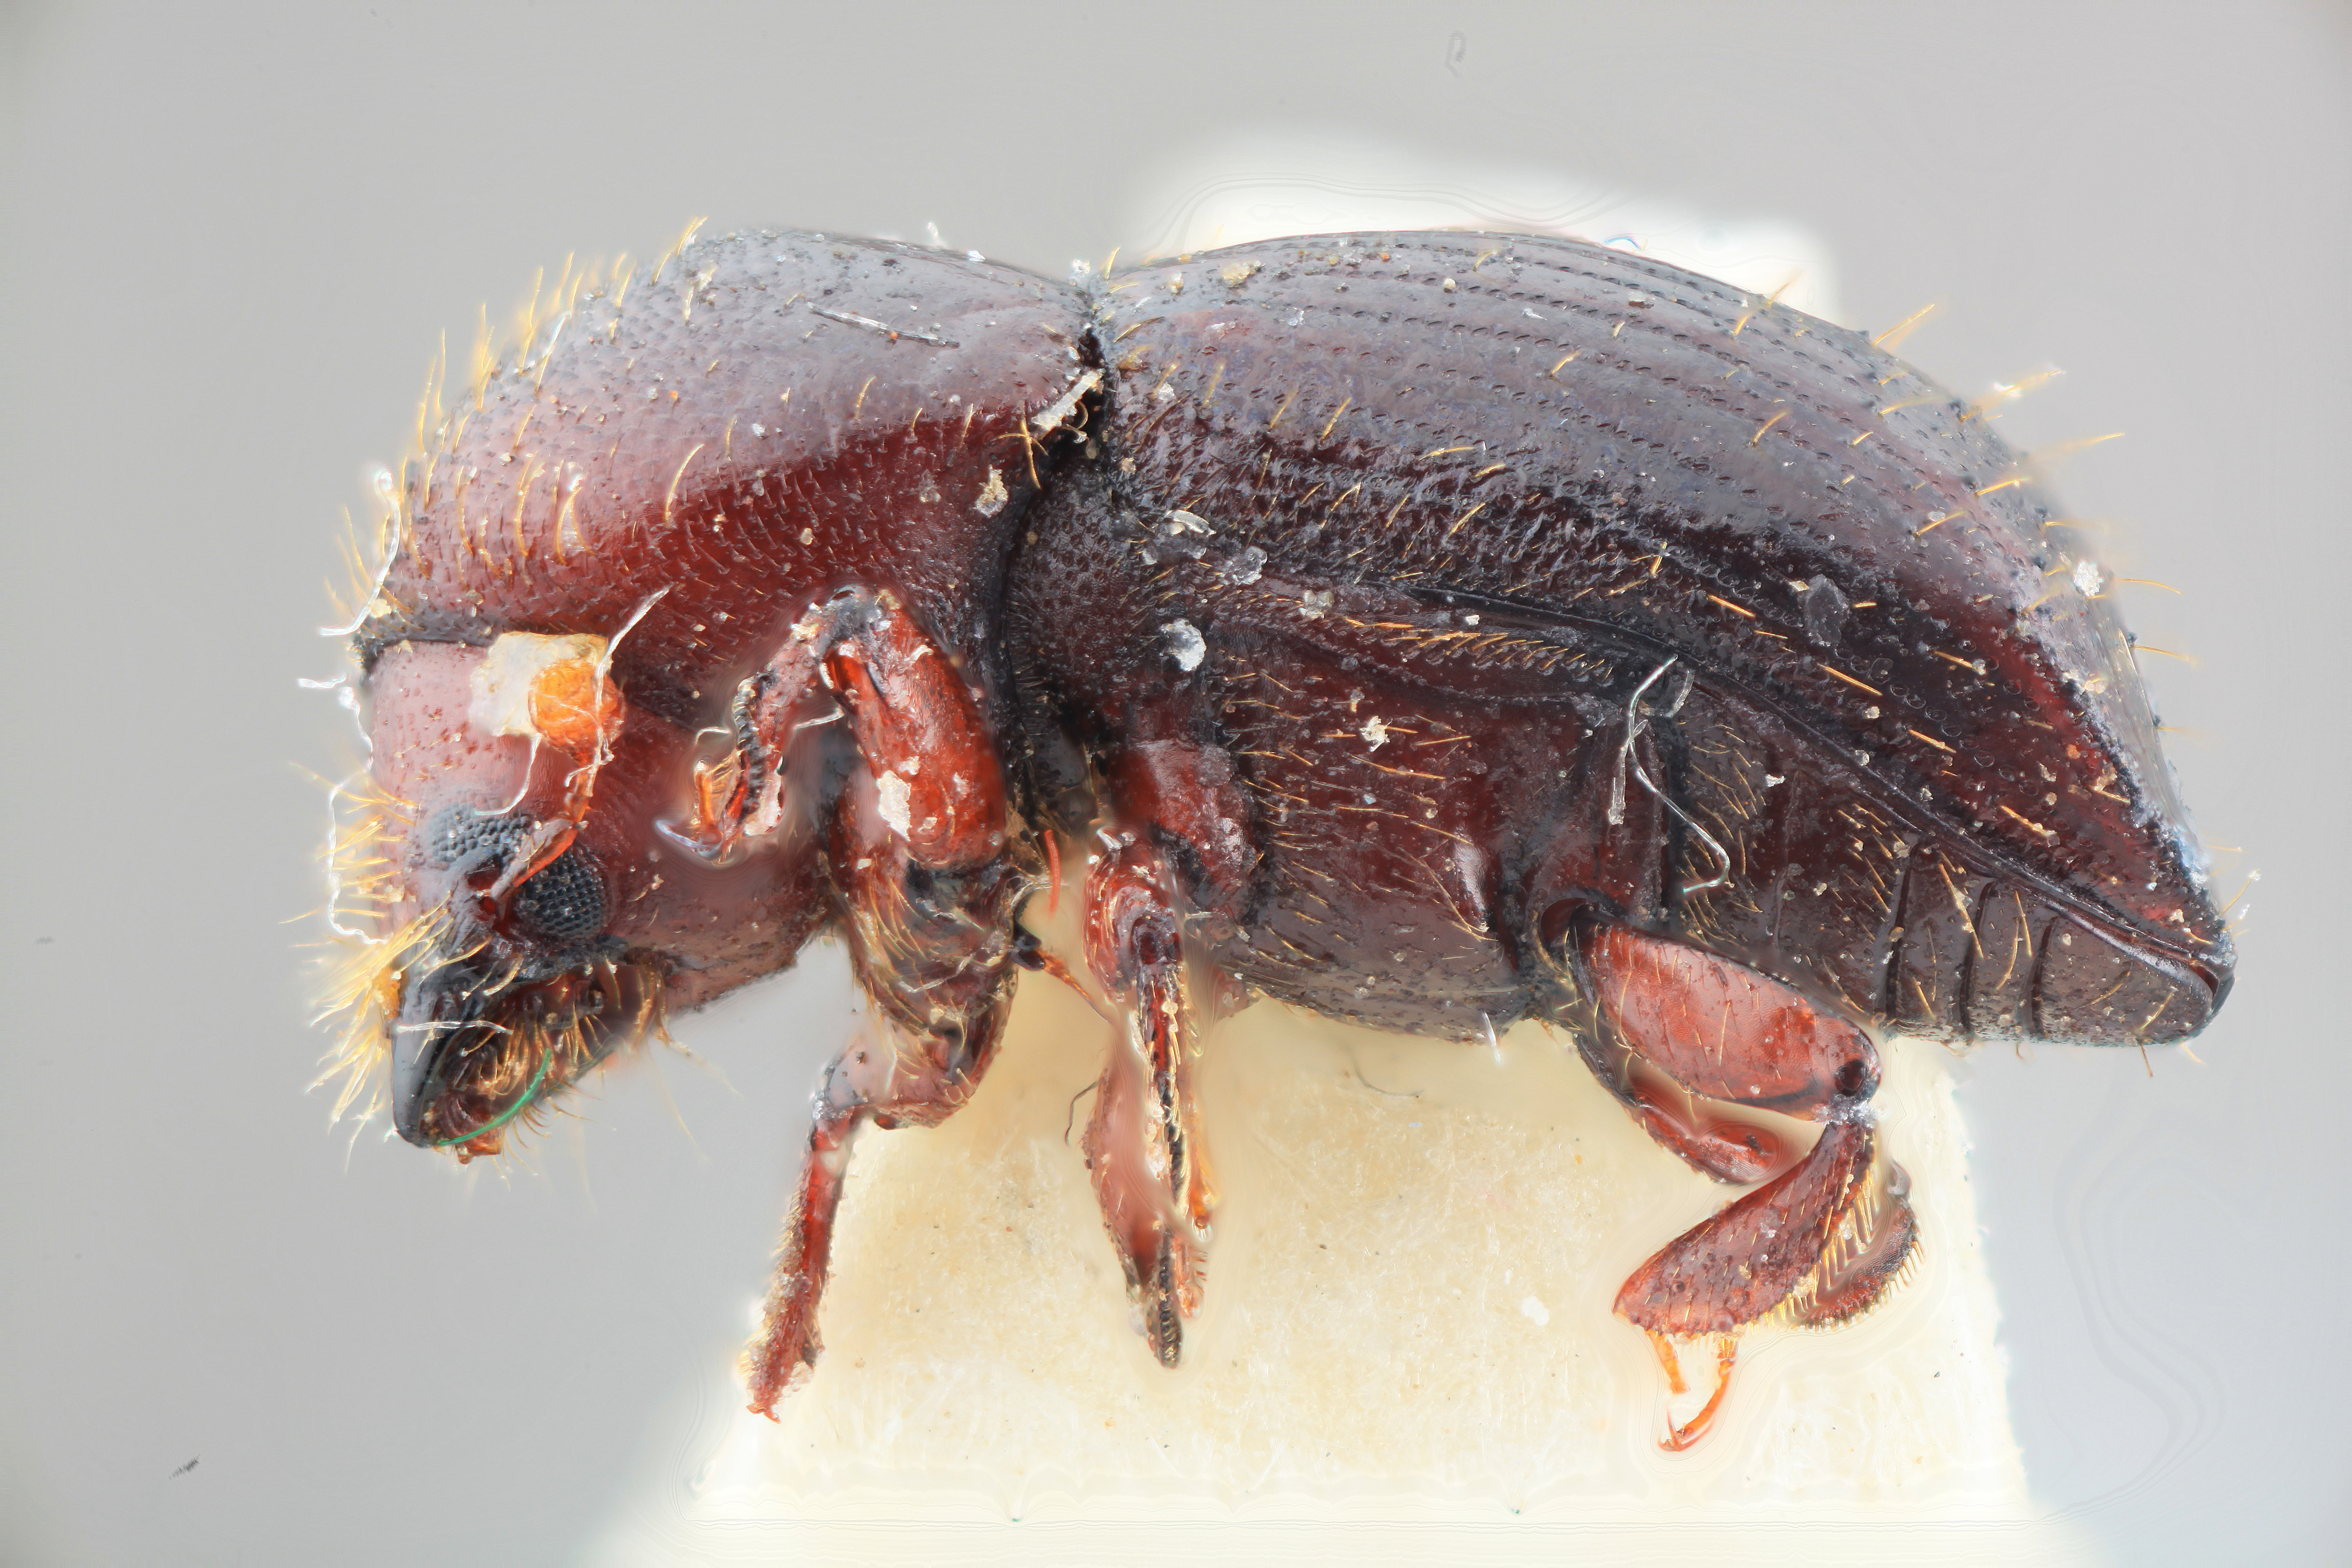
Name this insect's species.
Xyleborus magnificus
